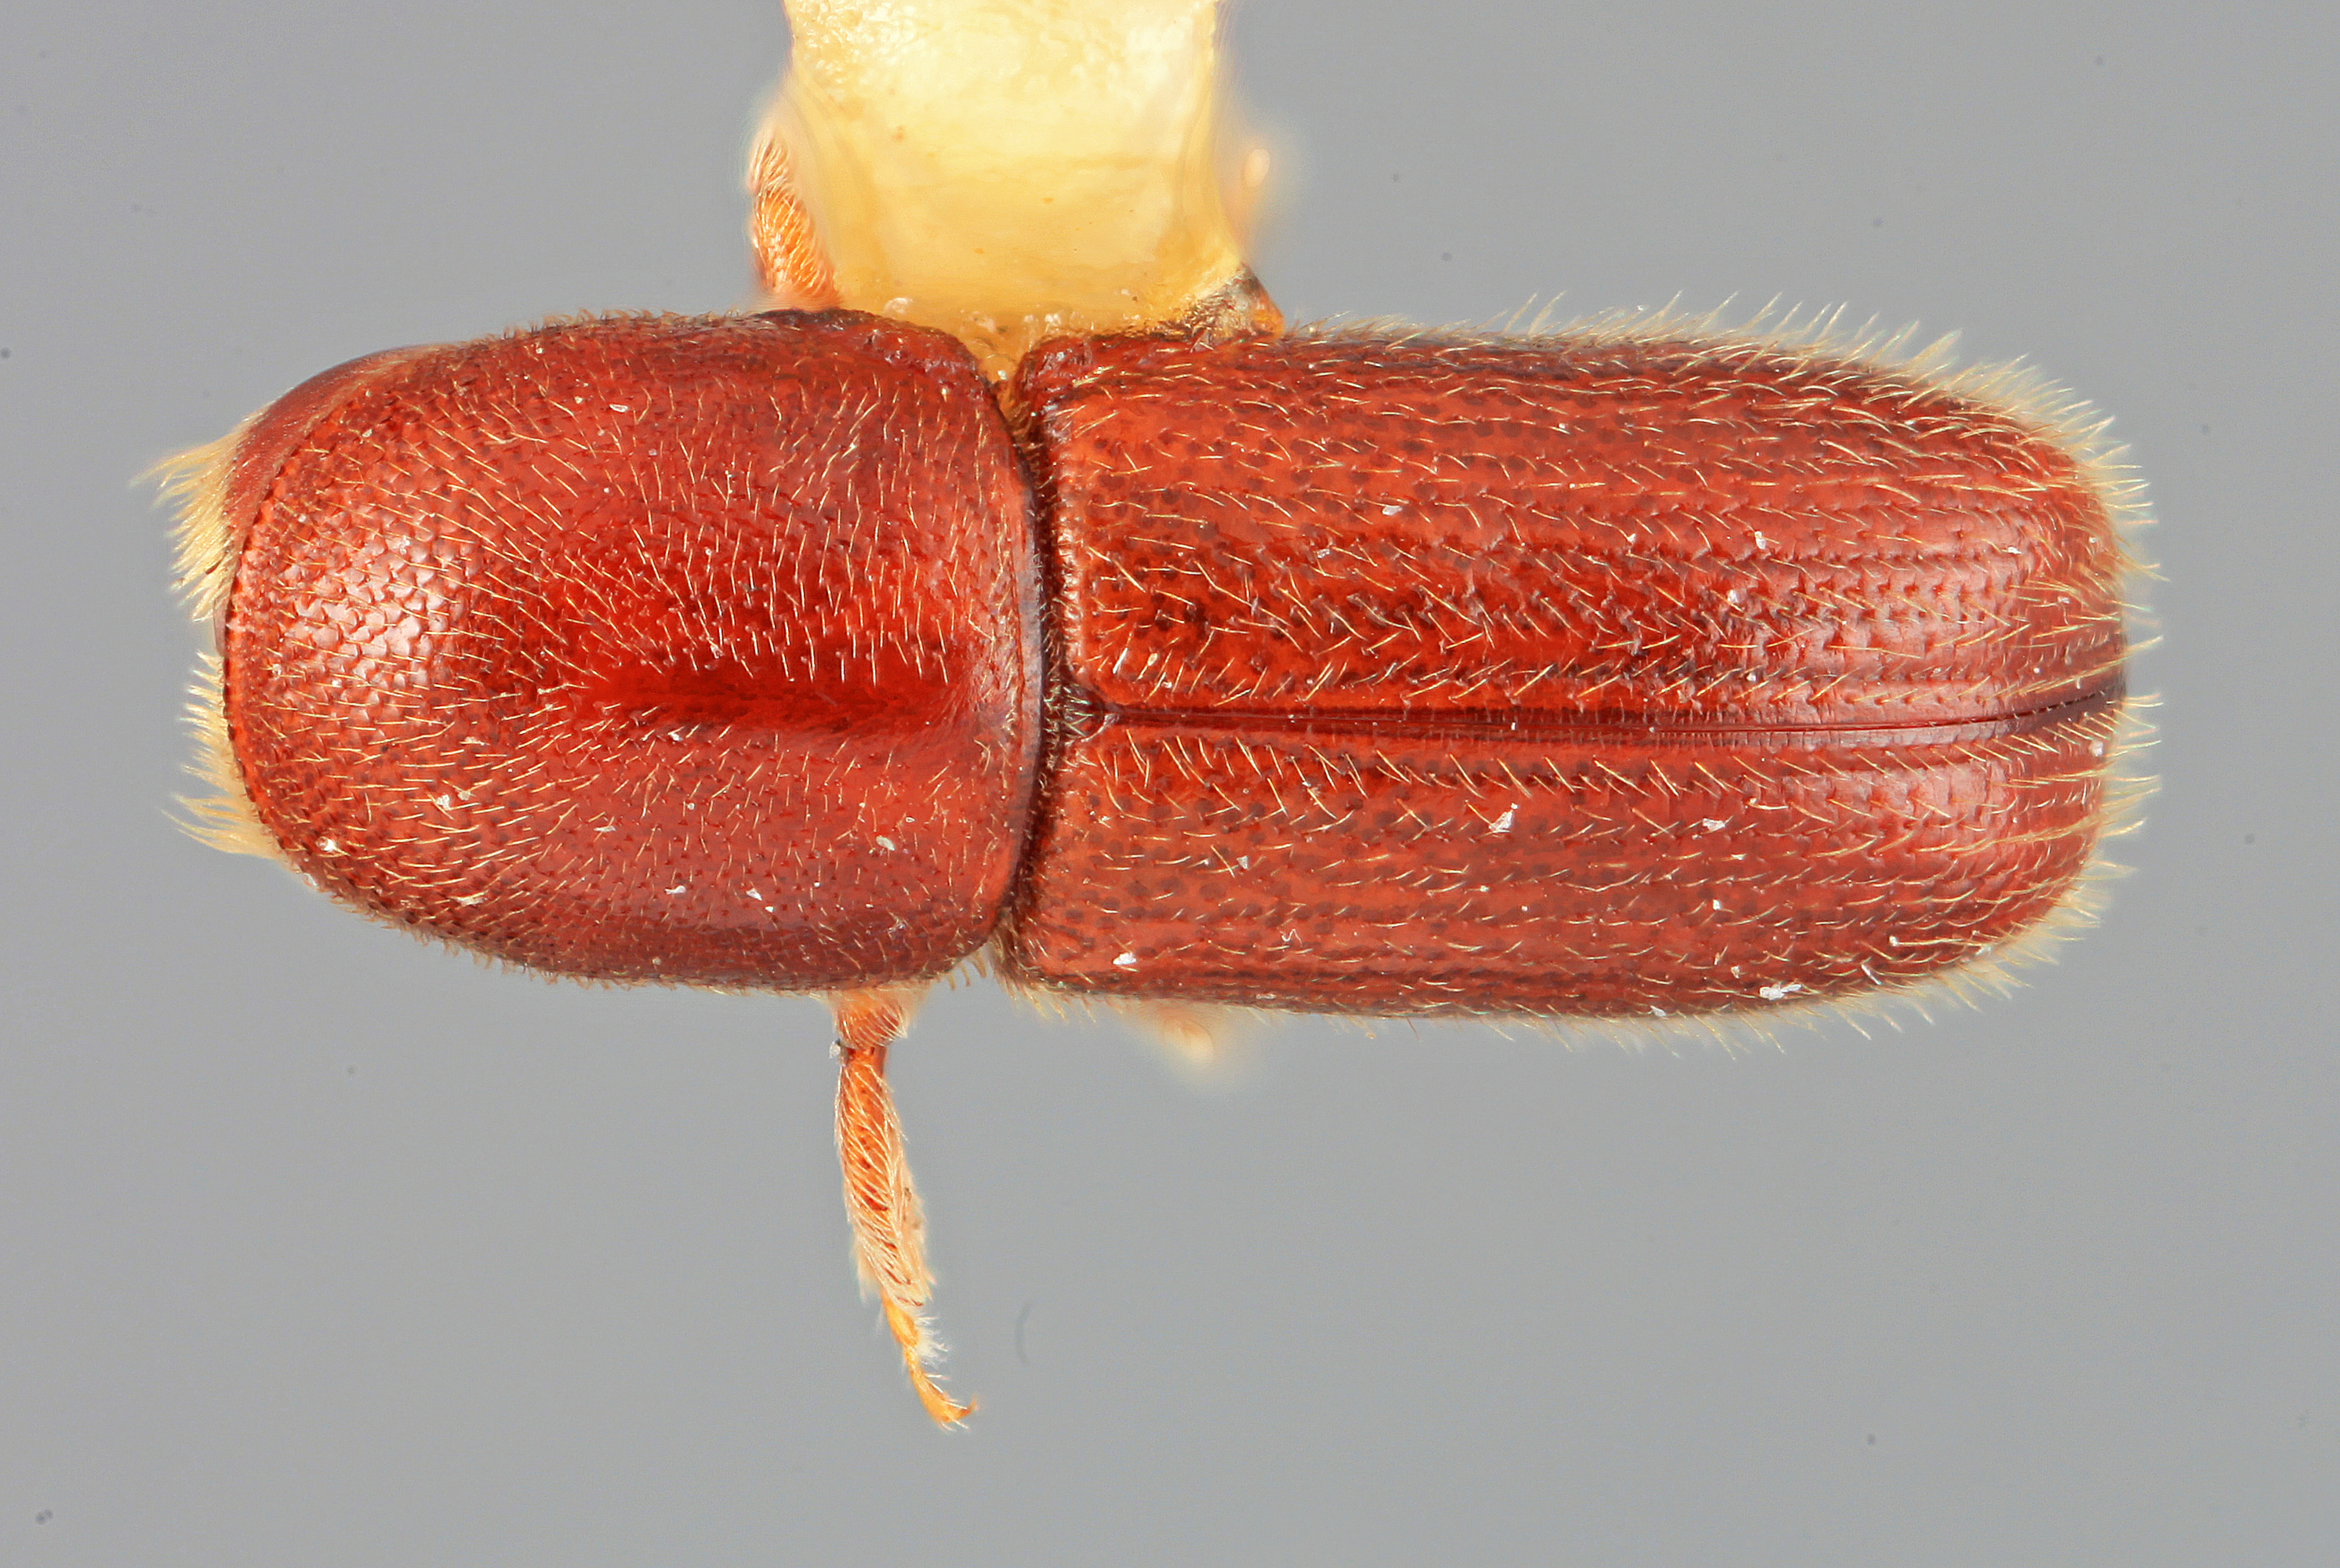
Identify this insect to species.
Araptus genialis
